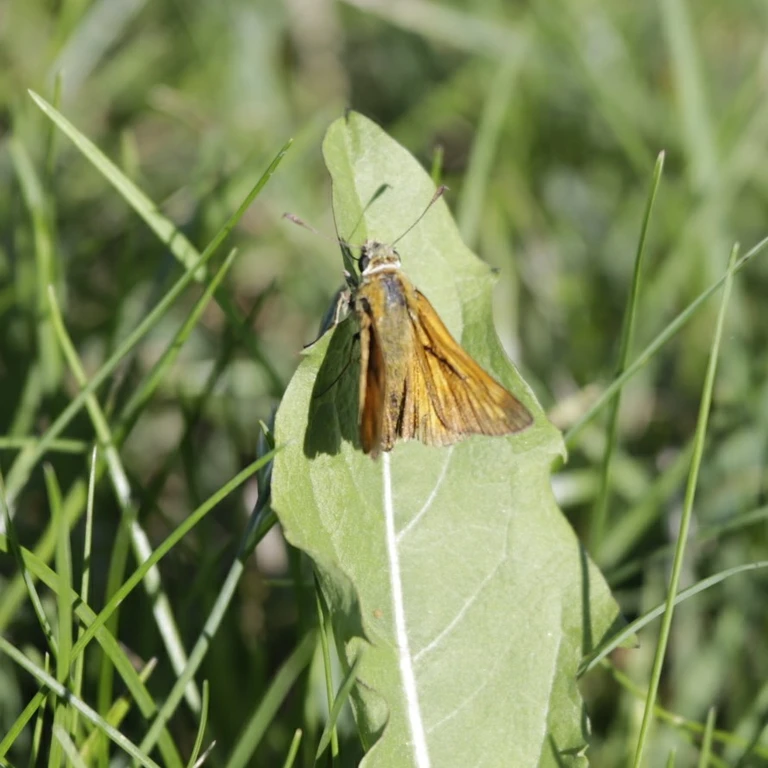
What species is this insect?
Ochlodes sylvanus (also Ochlodes venata)
